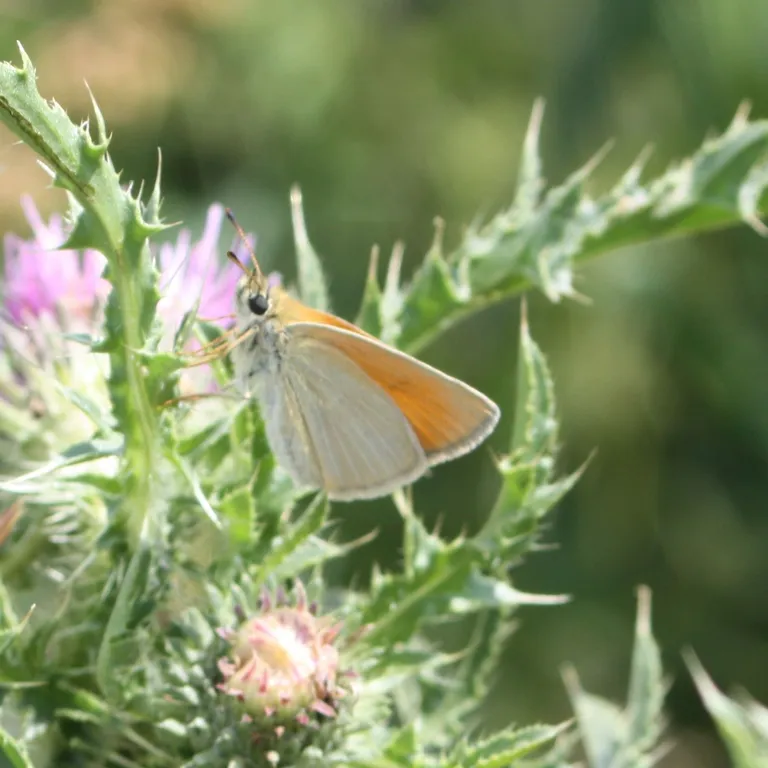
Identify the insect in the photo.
Thymelicus sylvestris
